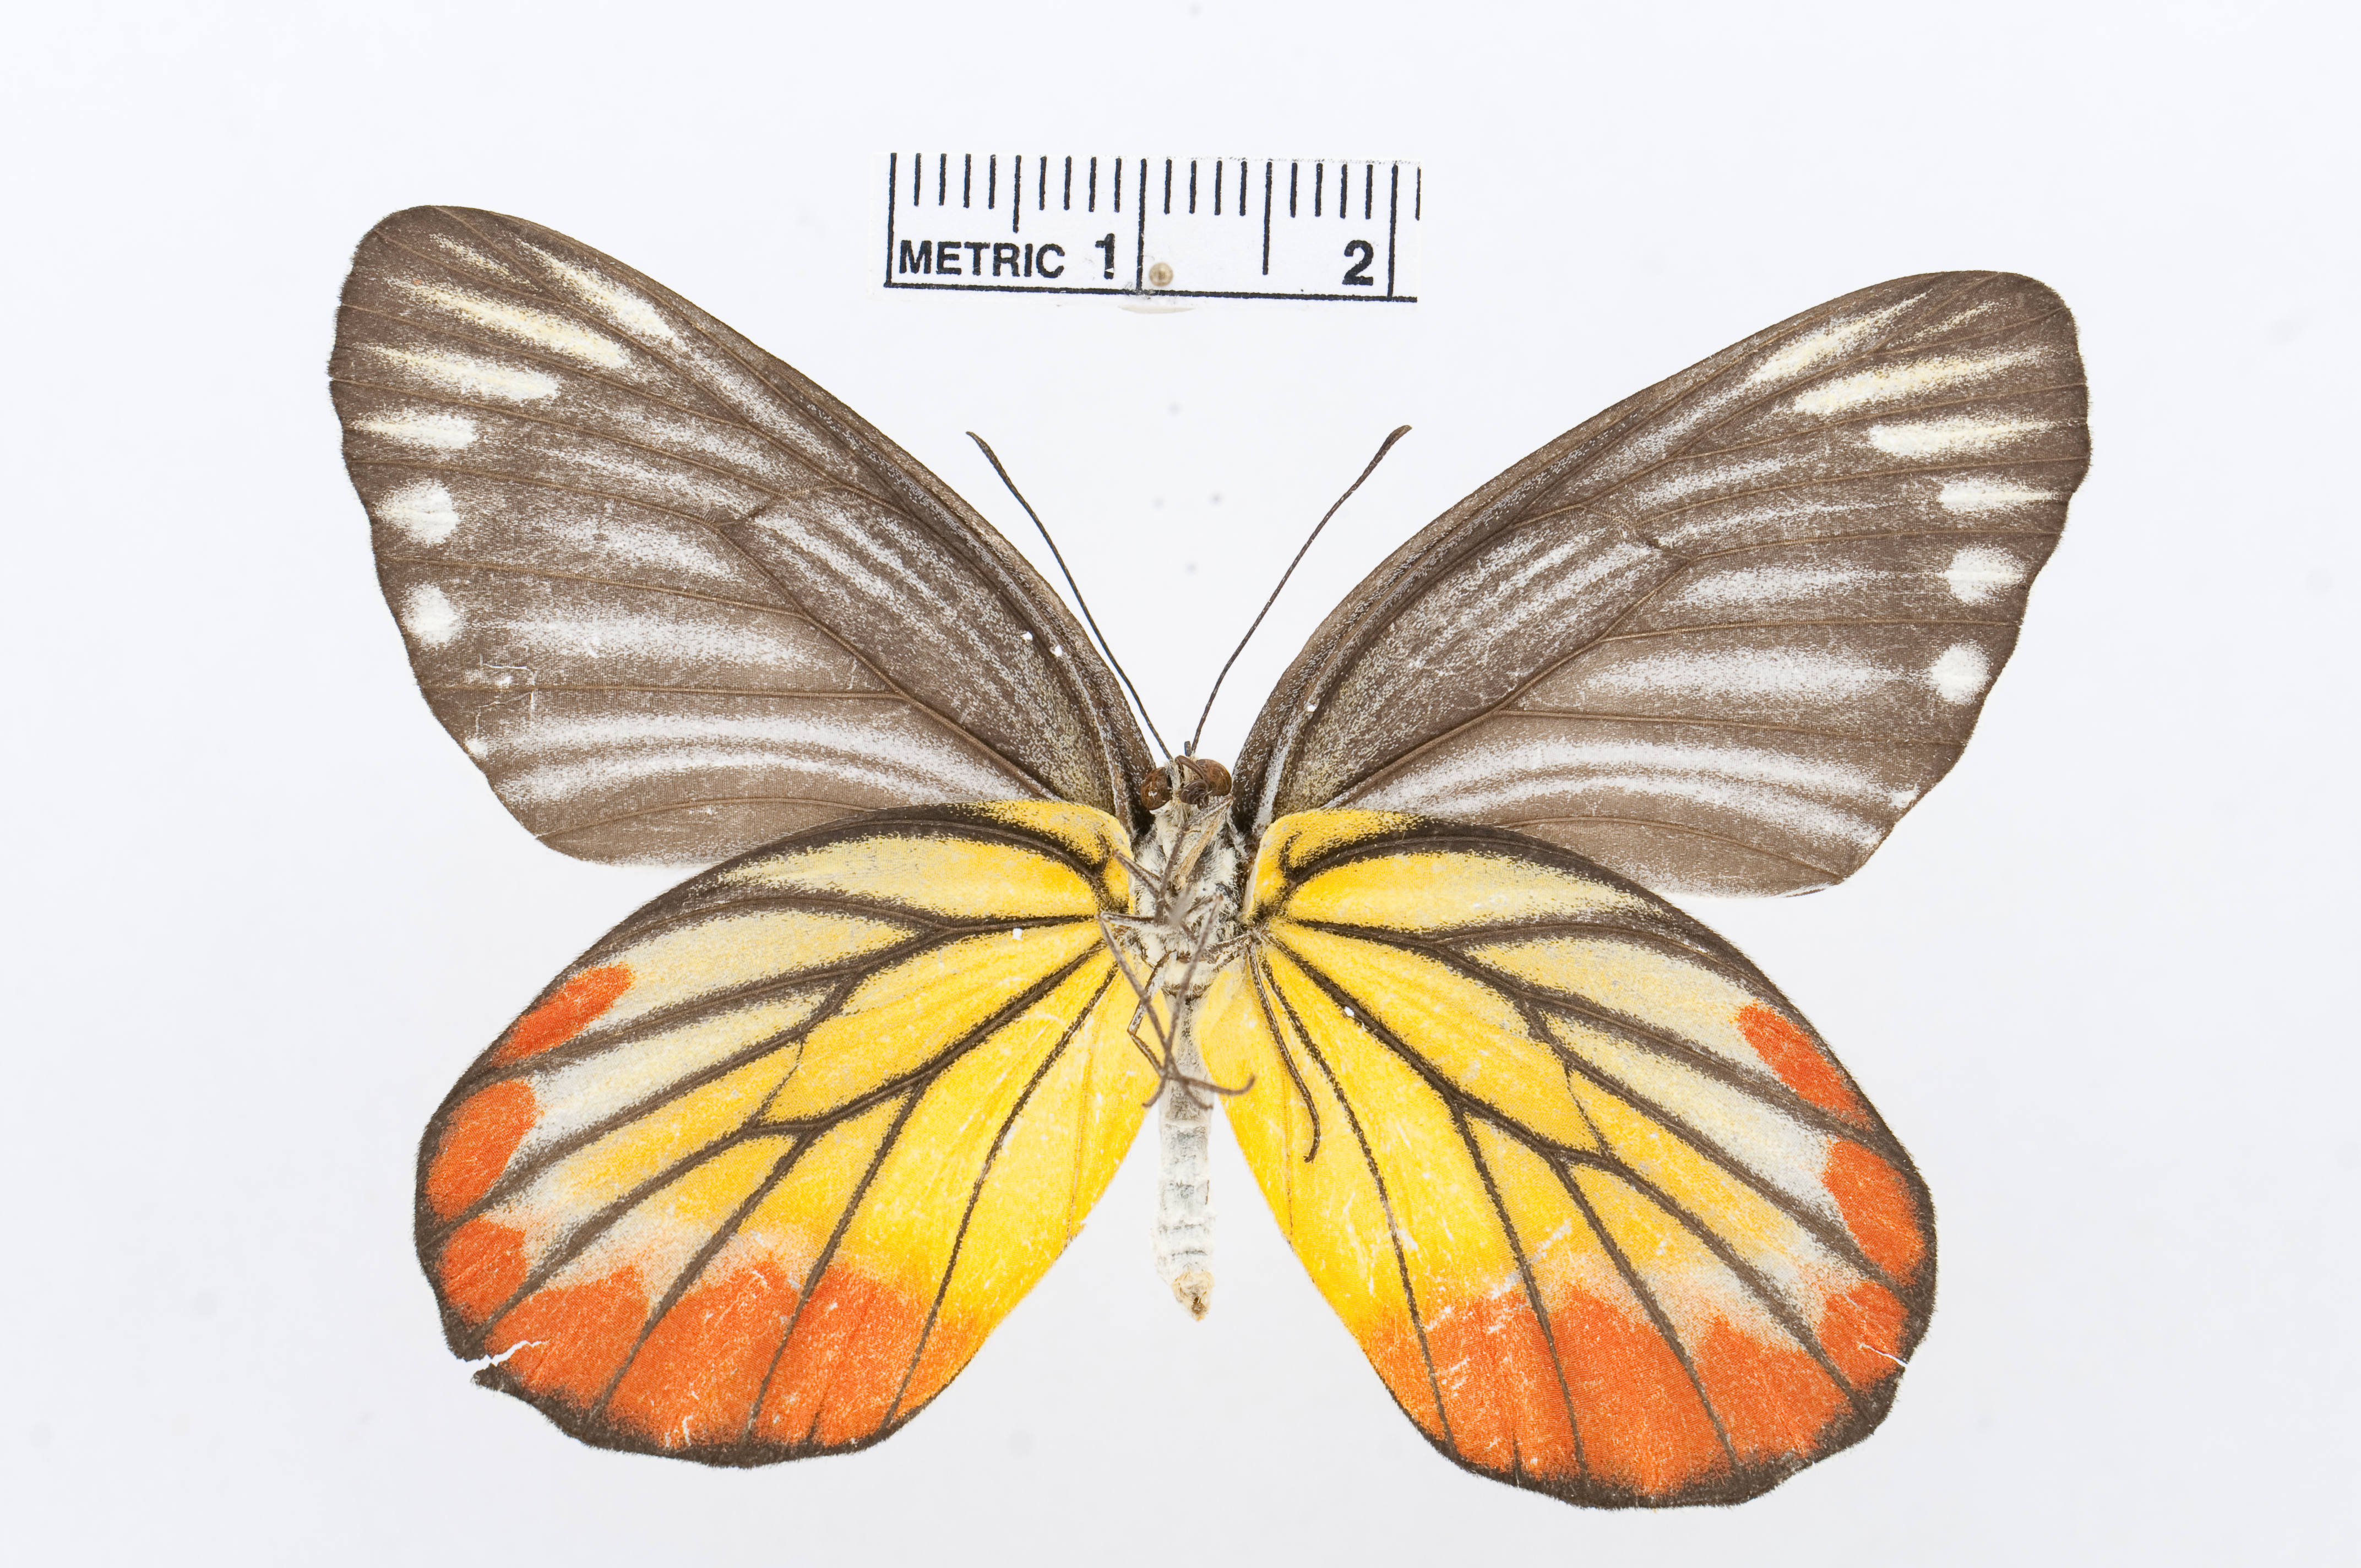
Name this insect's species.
Delias hyparete
